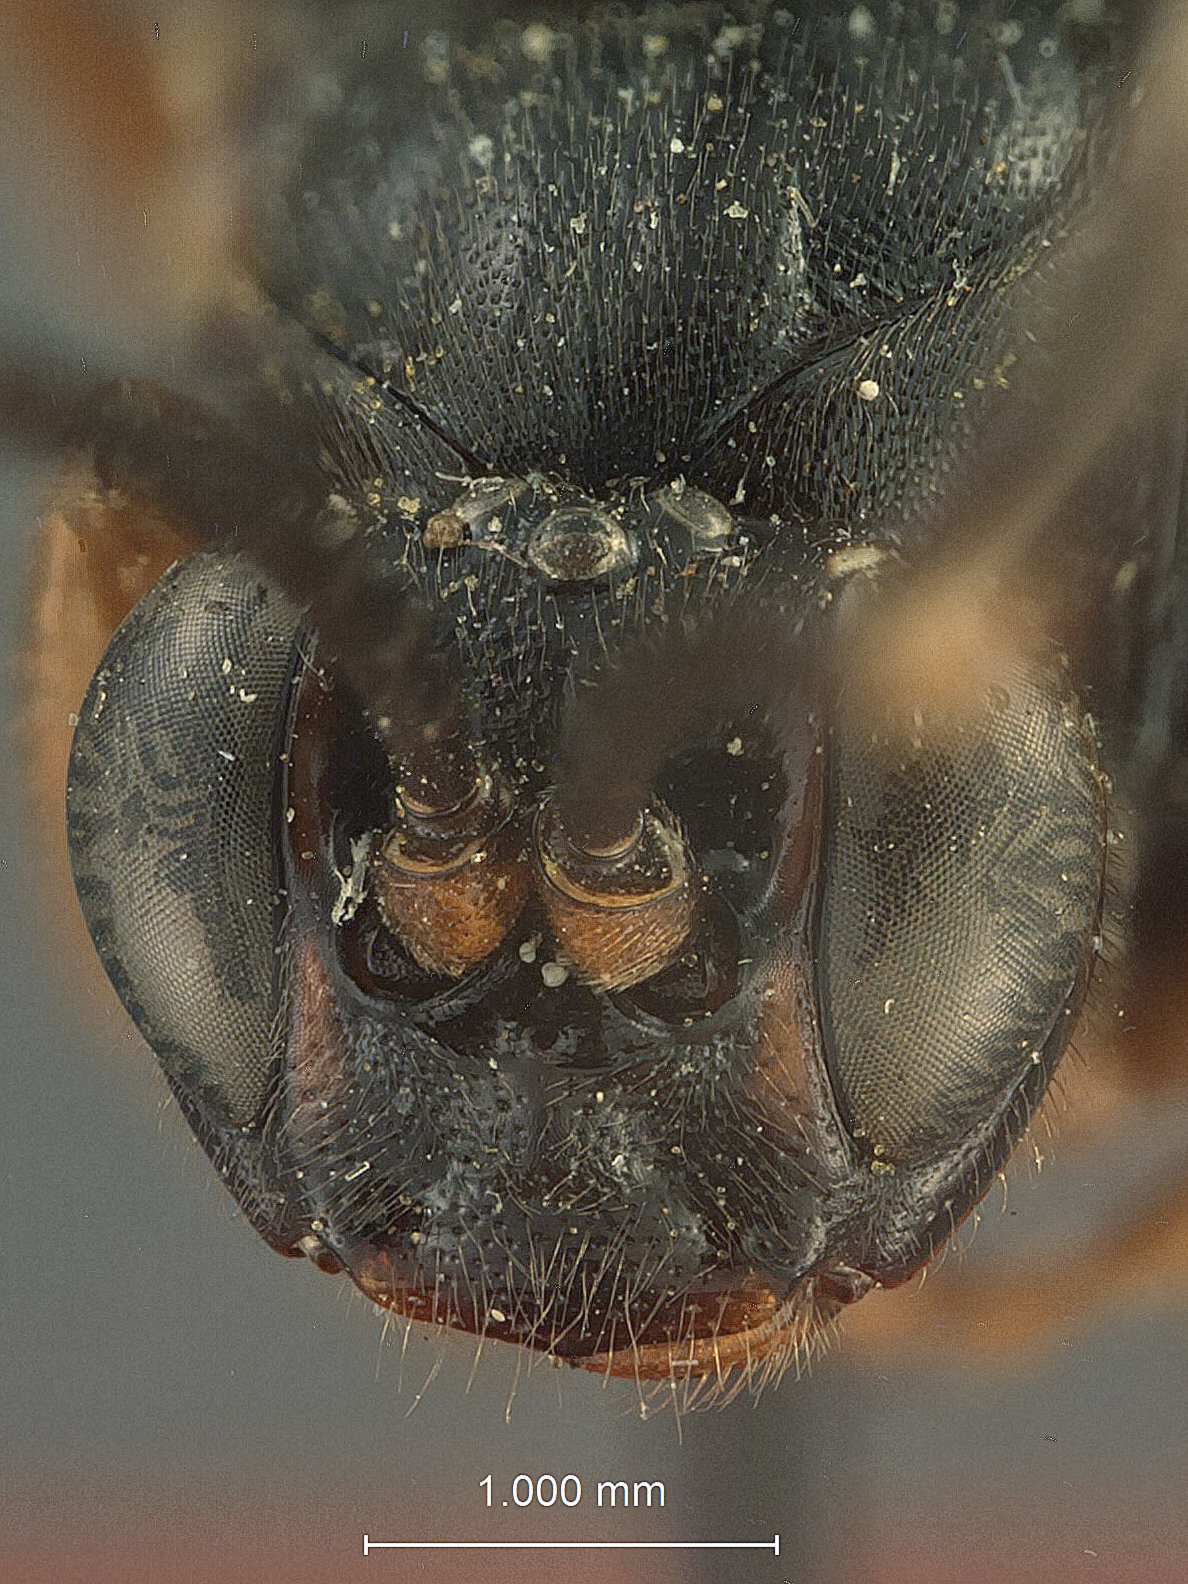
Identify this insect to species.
Coelichneumonops rubricoxa
